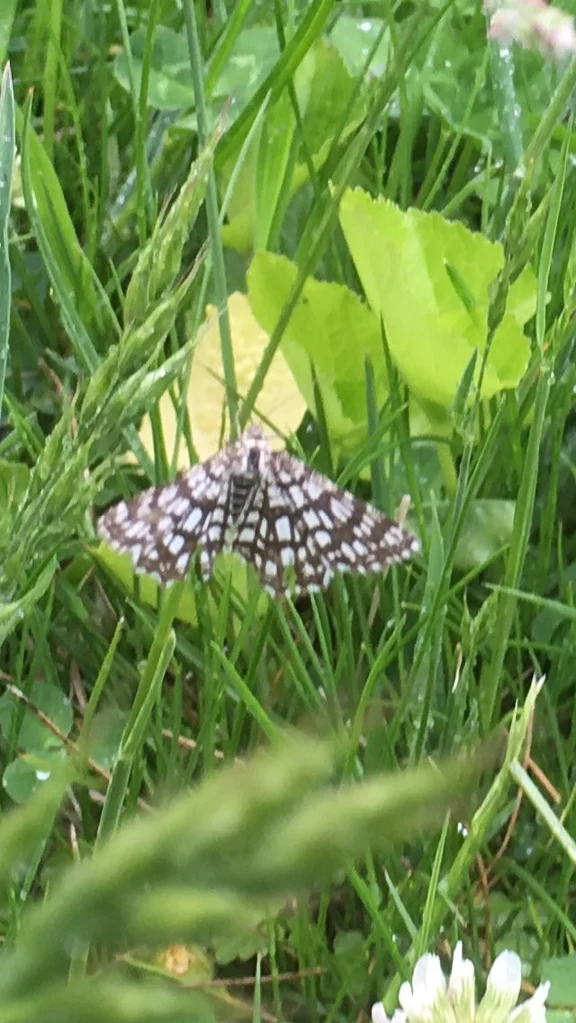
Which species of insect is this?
Chiasmia clathrata
